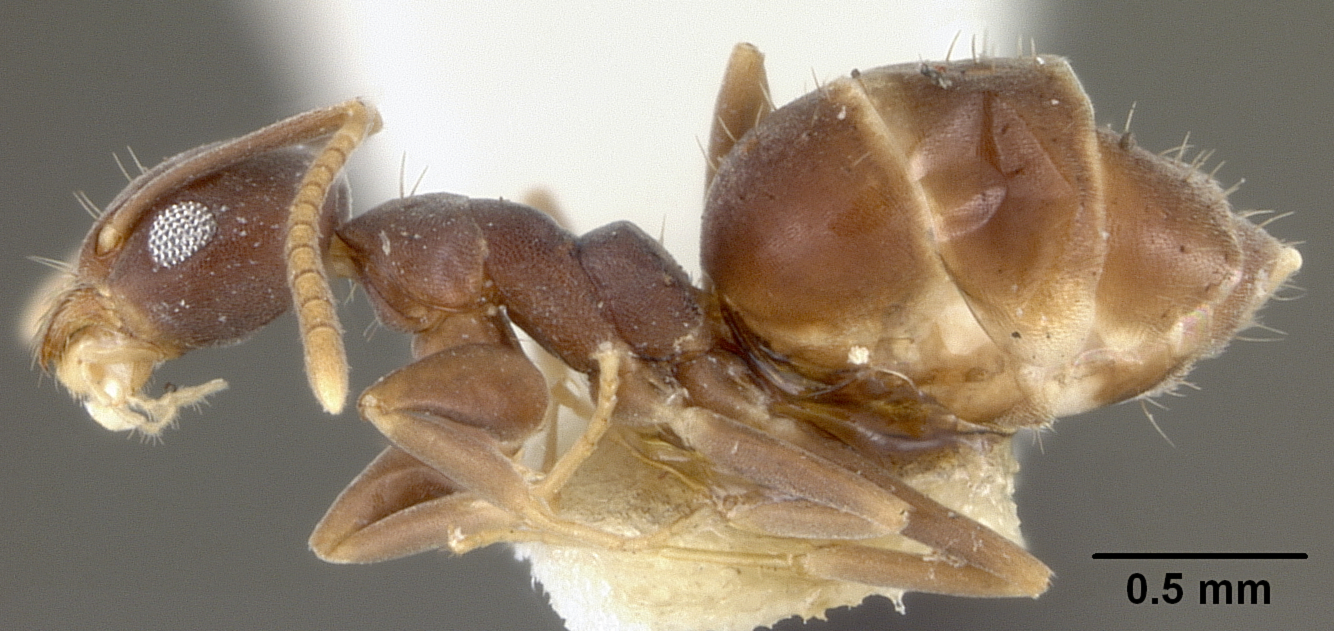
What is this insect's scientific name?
Technomyrmex albipes
